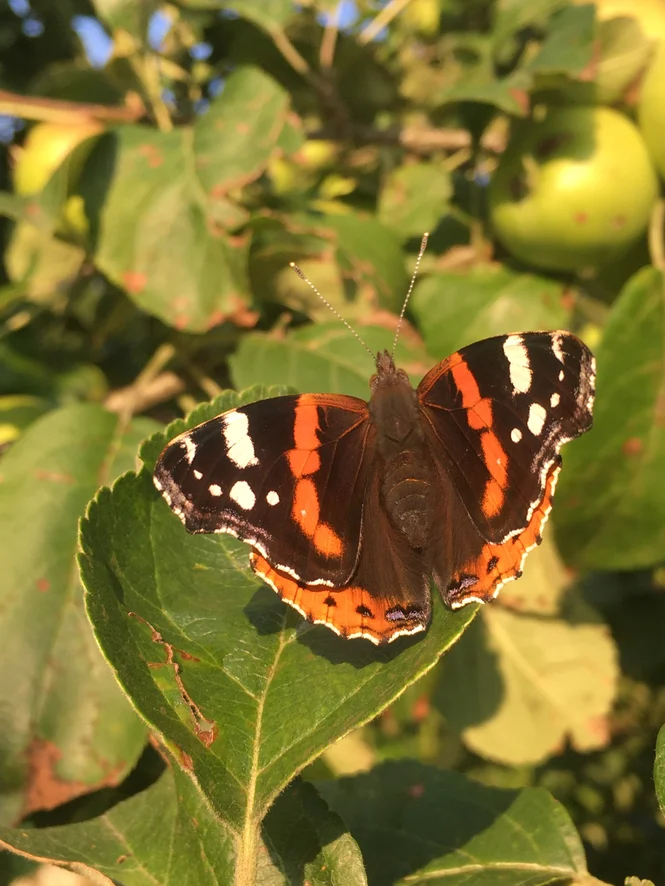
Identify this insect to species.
Vanessa atalanta
